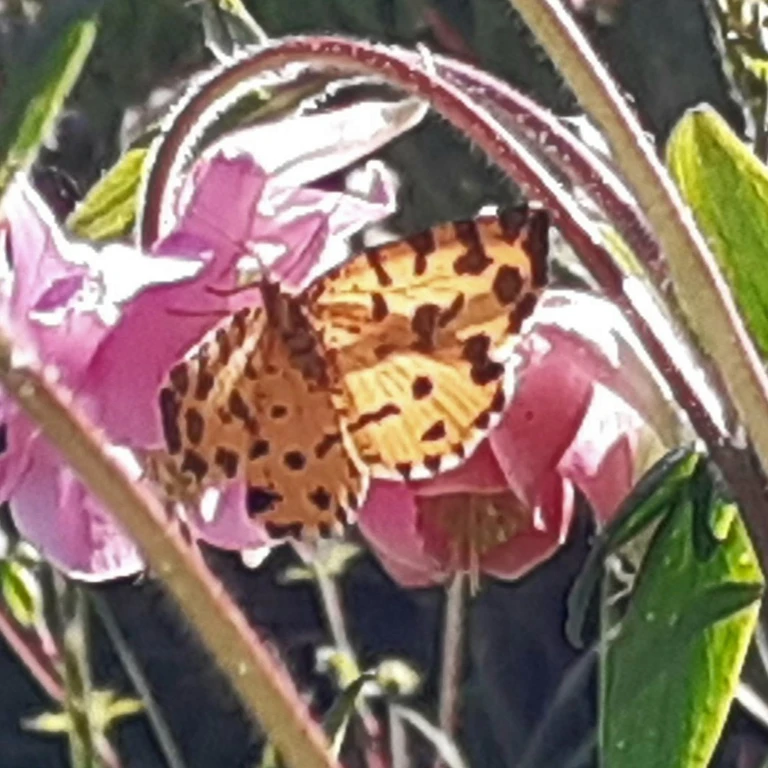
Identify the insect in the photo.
Pseudopanthera macularia
